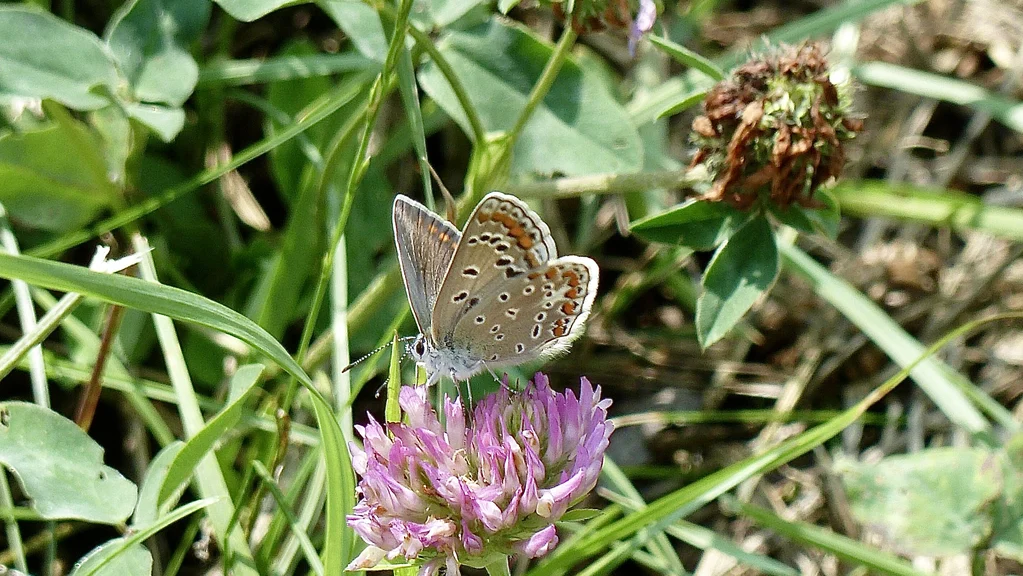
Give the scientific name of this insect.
Polyommatus icarus
